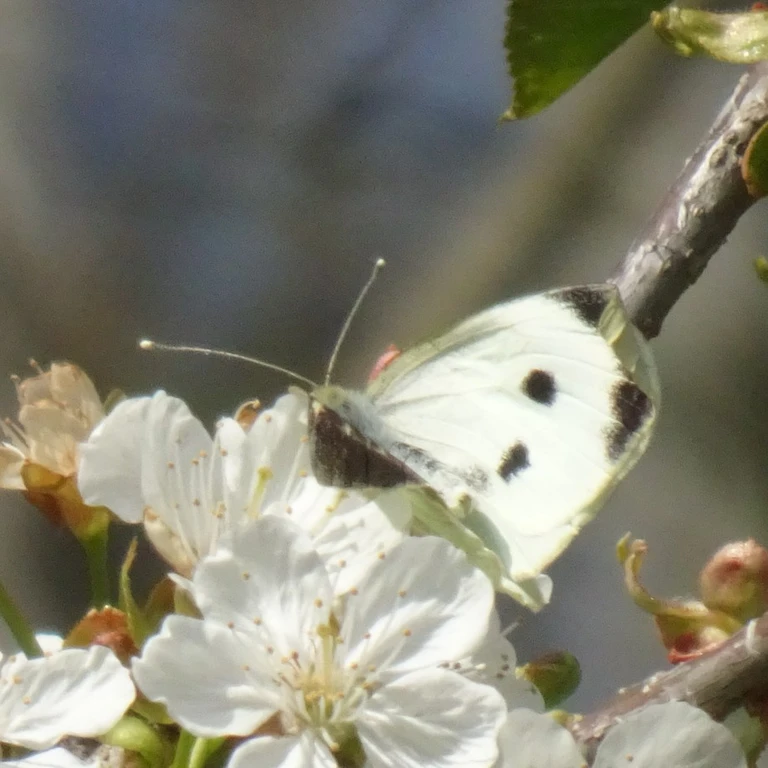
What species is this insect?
Pieris brassicae
